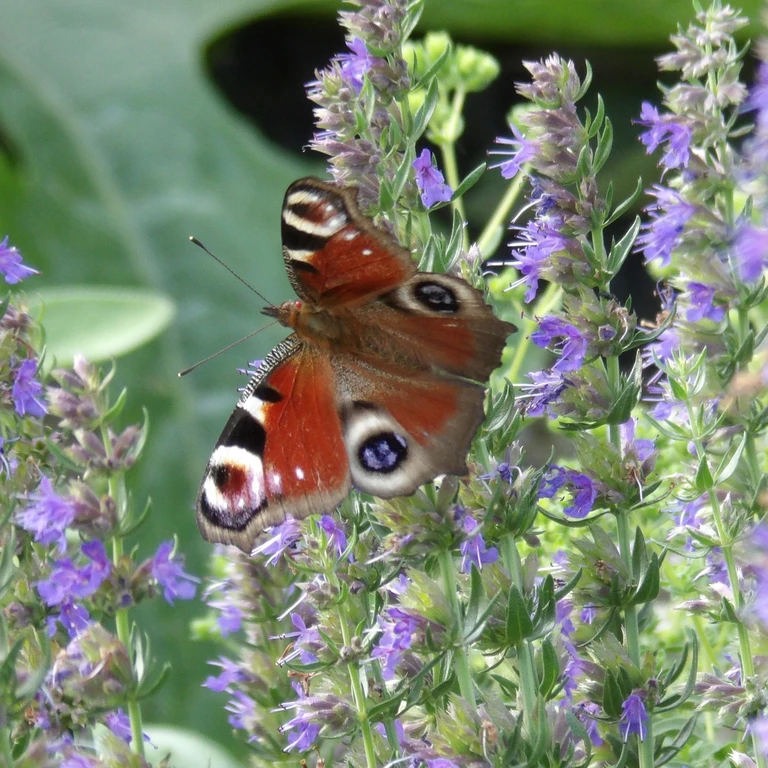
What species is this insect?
Aglais io
